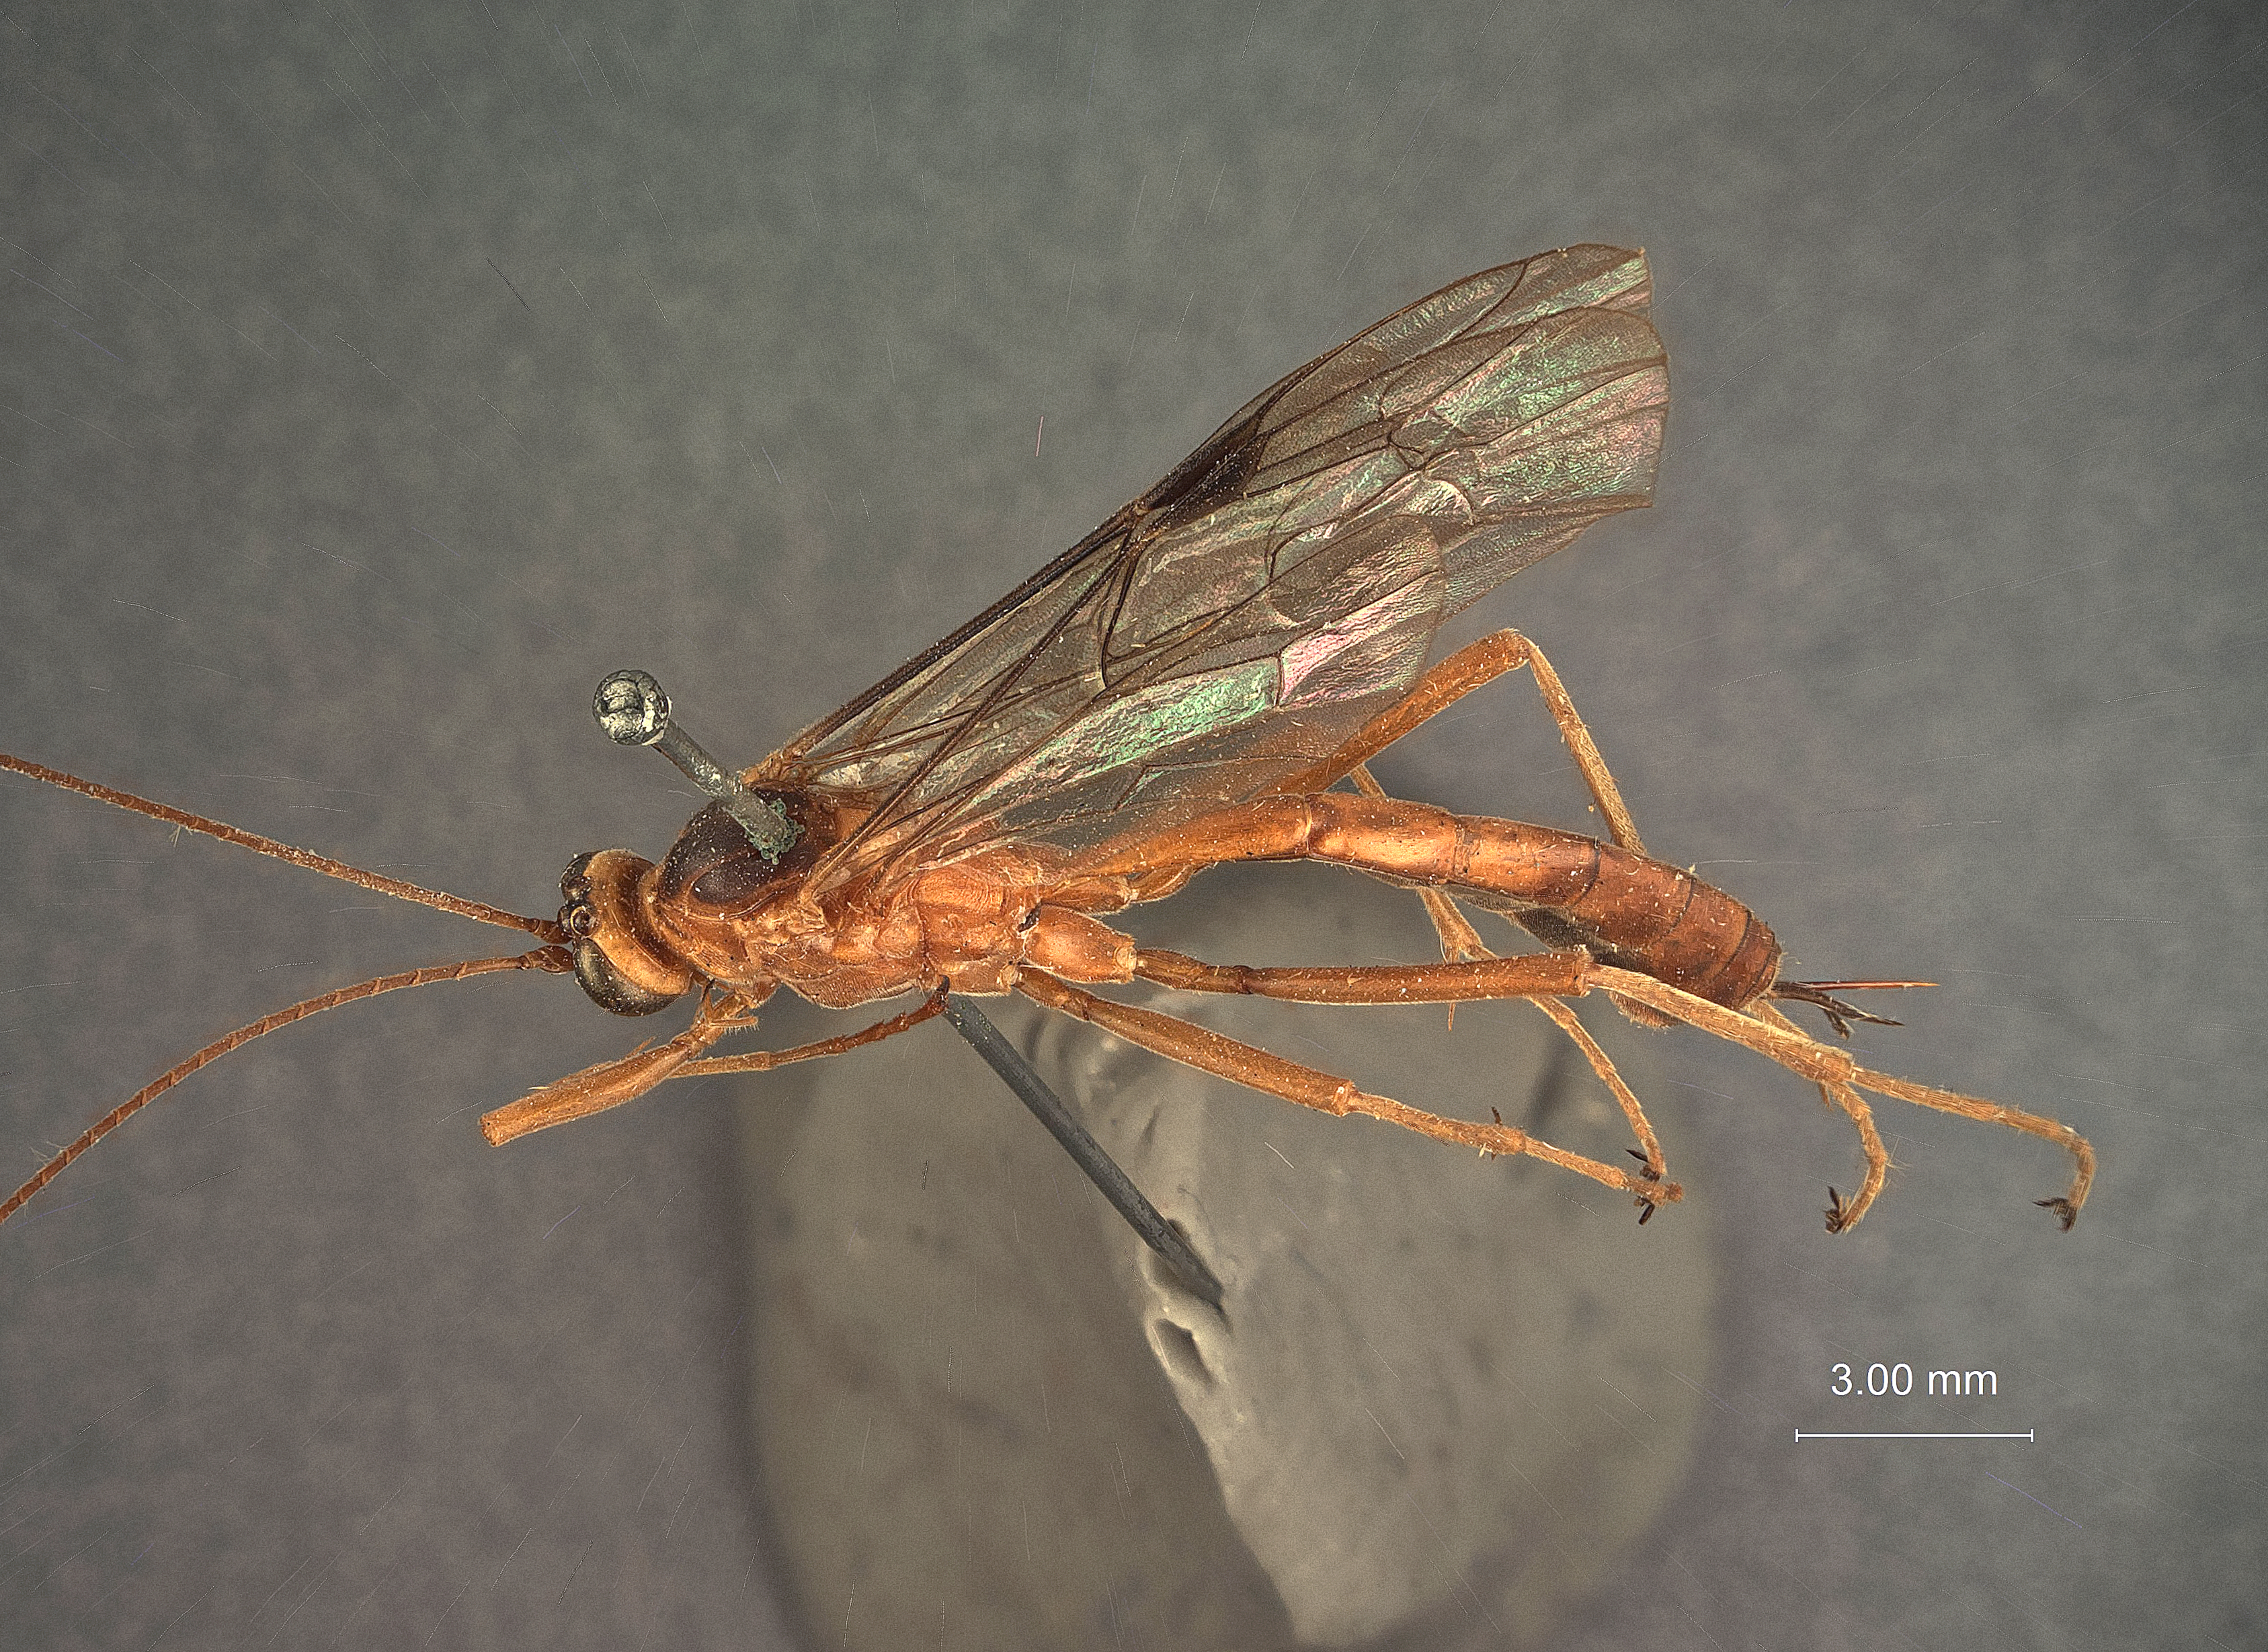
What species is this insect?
Paniscus nigripectus
